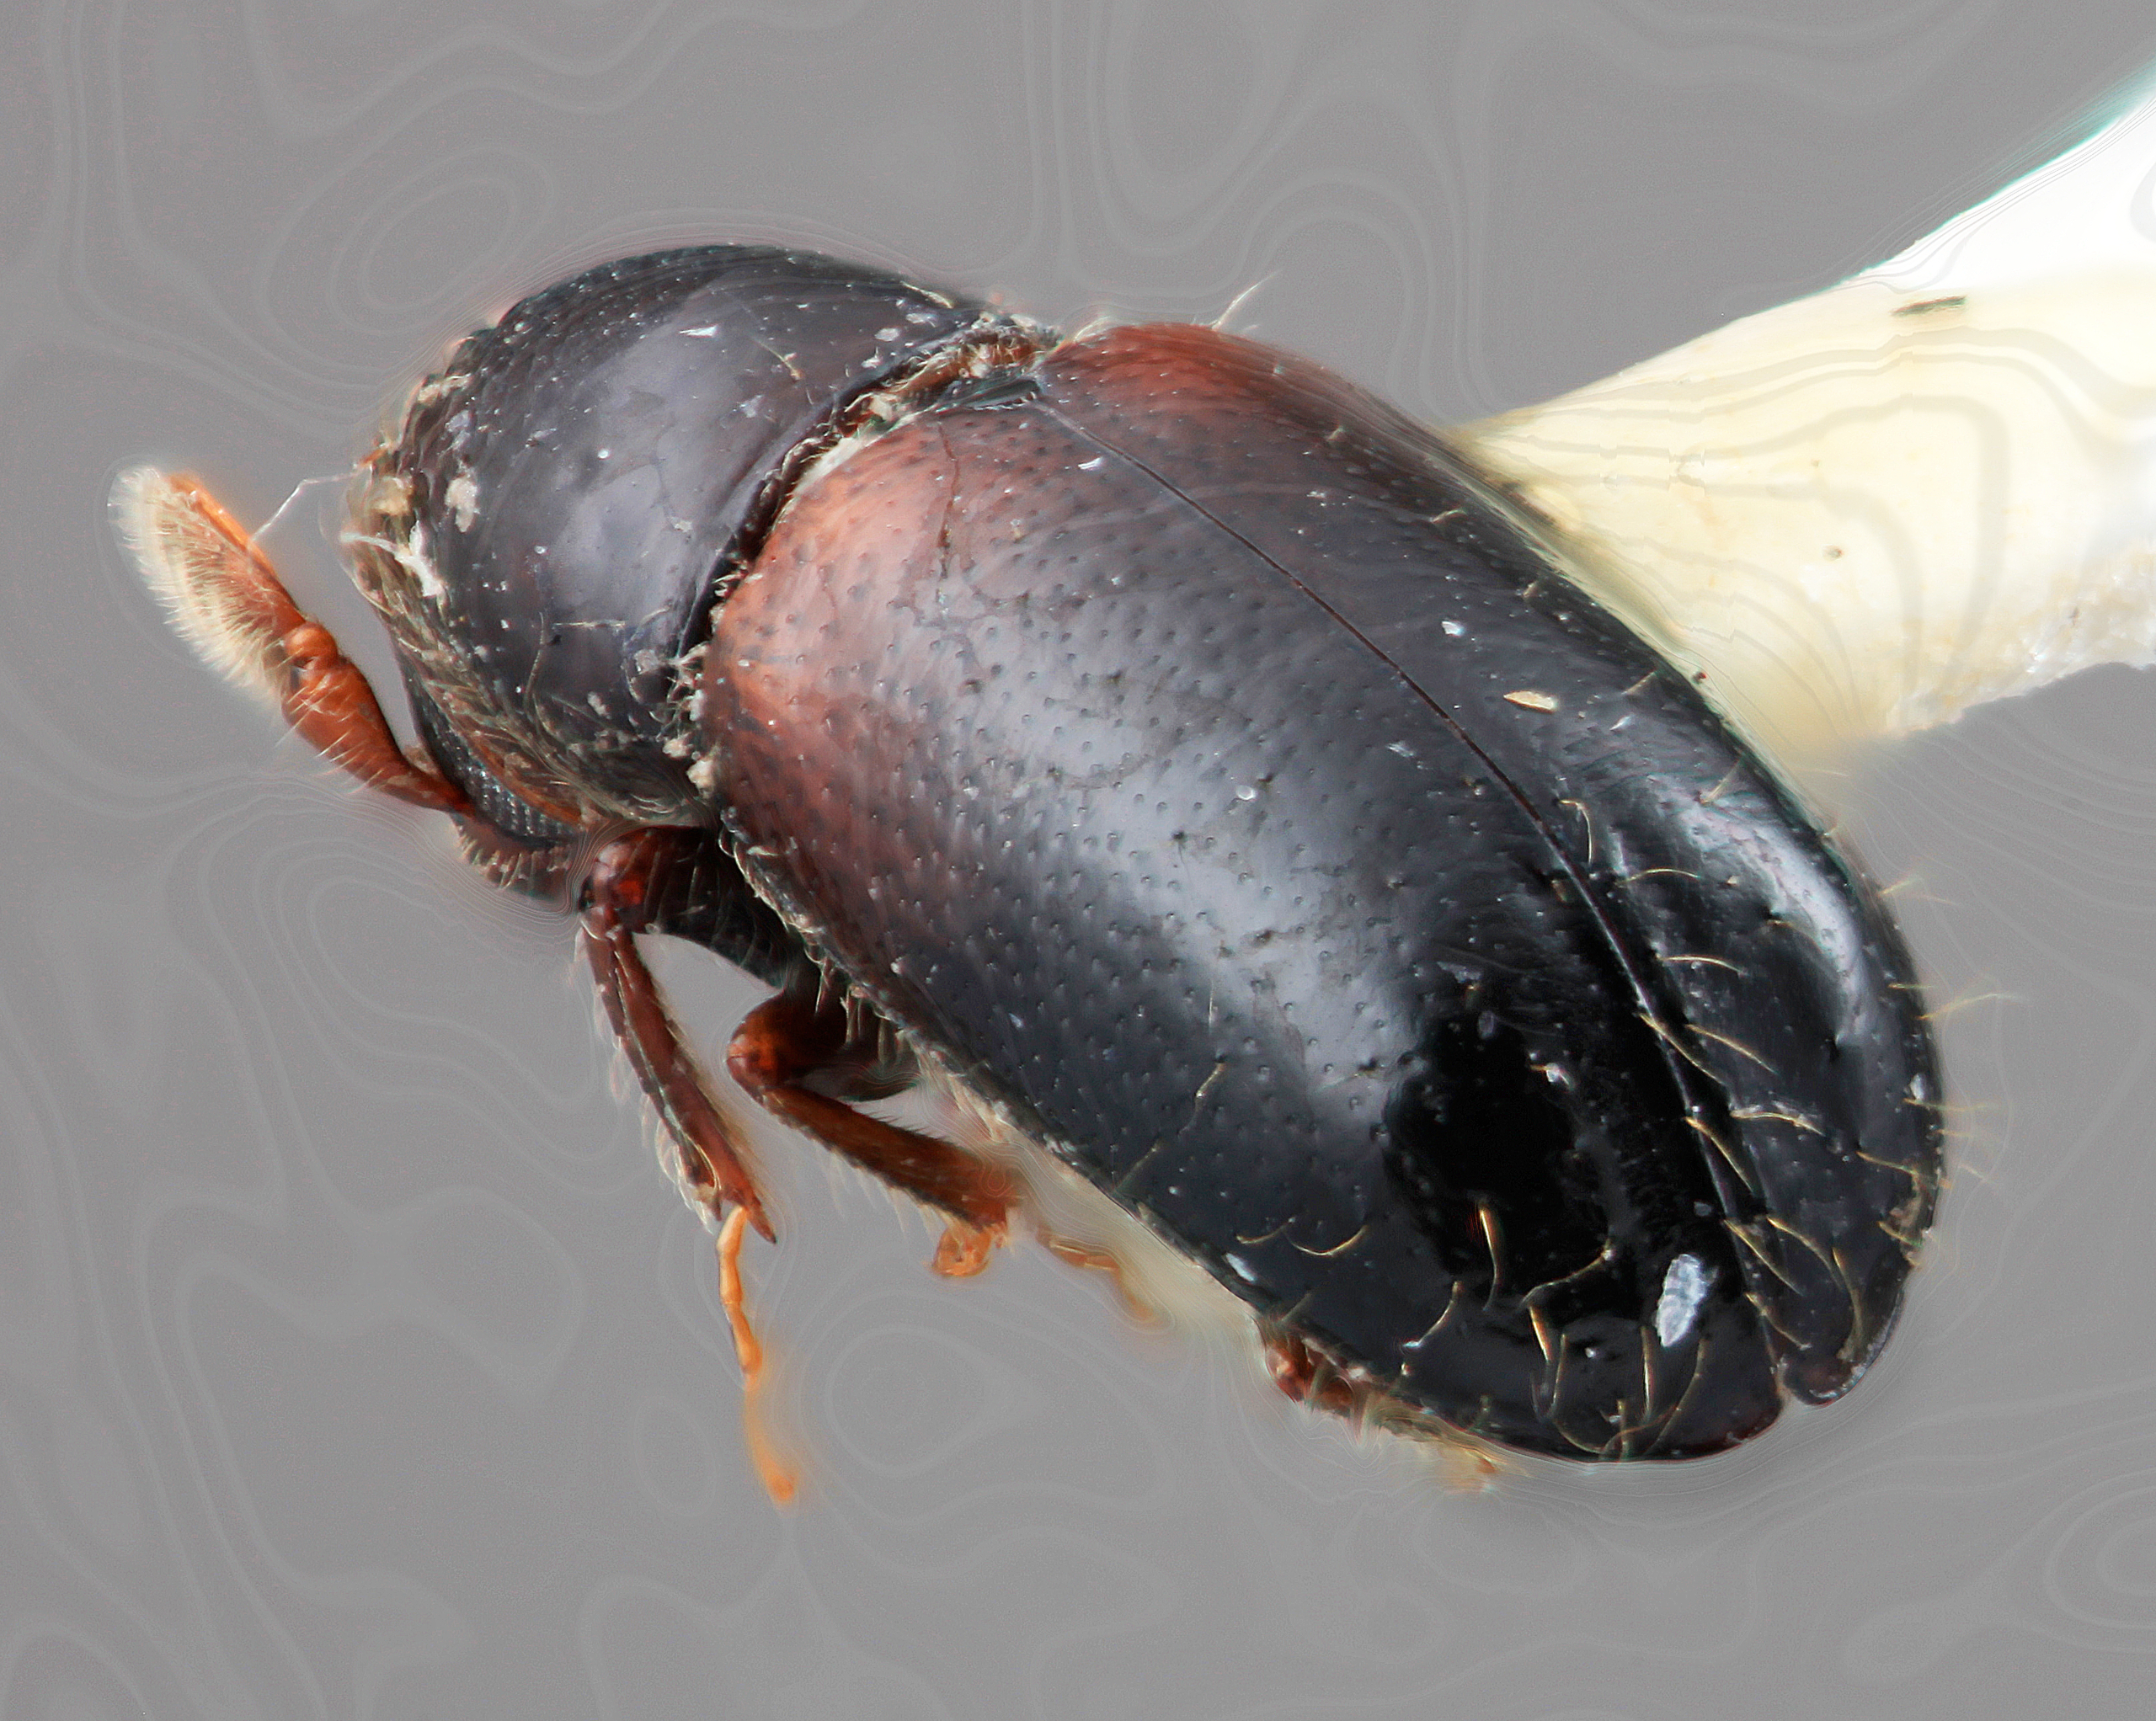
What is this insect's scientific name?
Corthylus simplex
